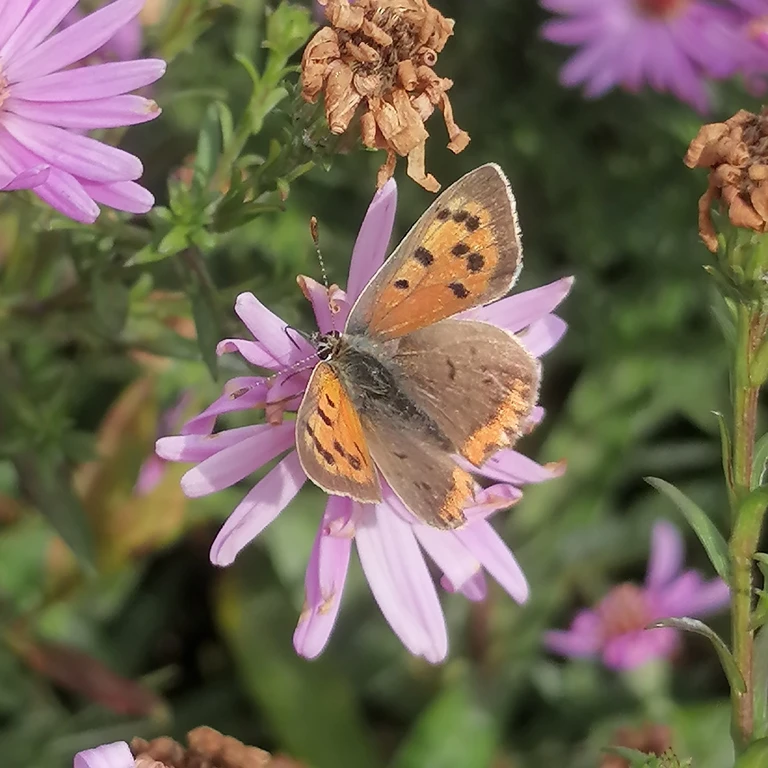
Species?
Lycaena phlaeas
